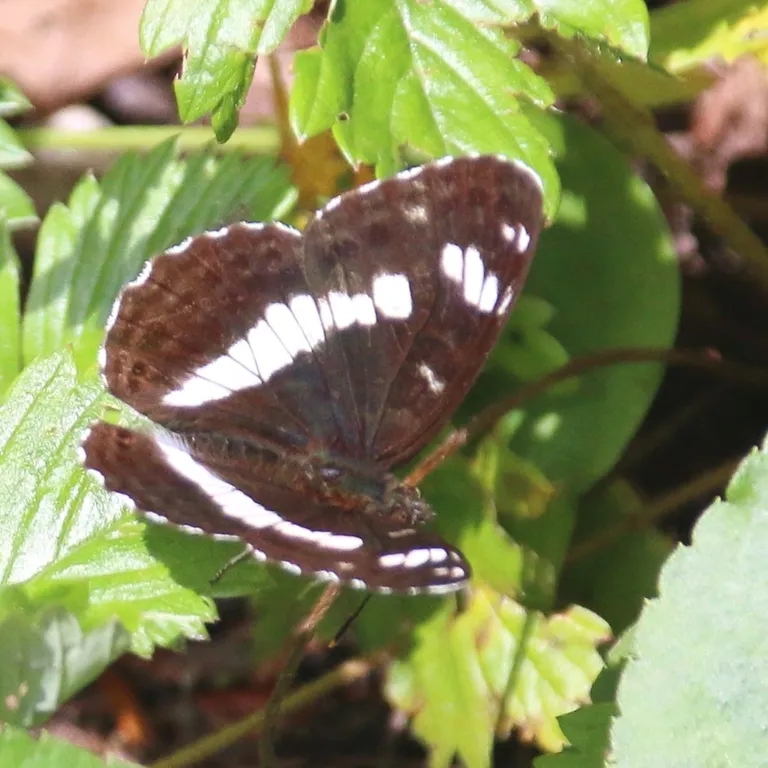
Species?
Limenitis camilla (also Ladoga camilla)
